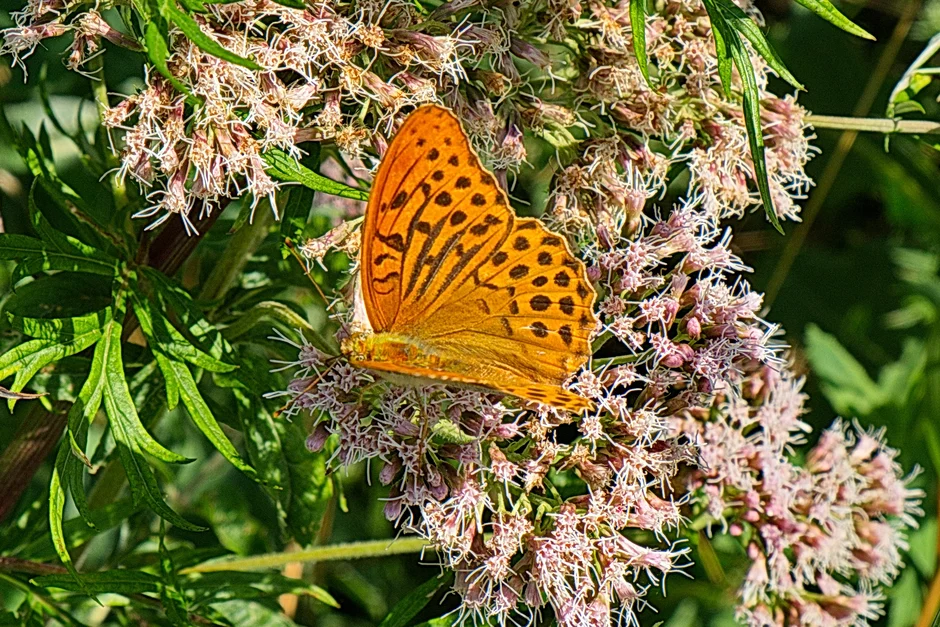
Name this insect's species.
Argynnis paphia
